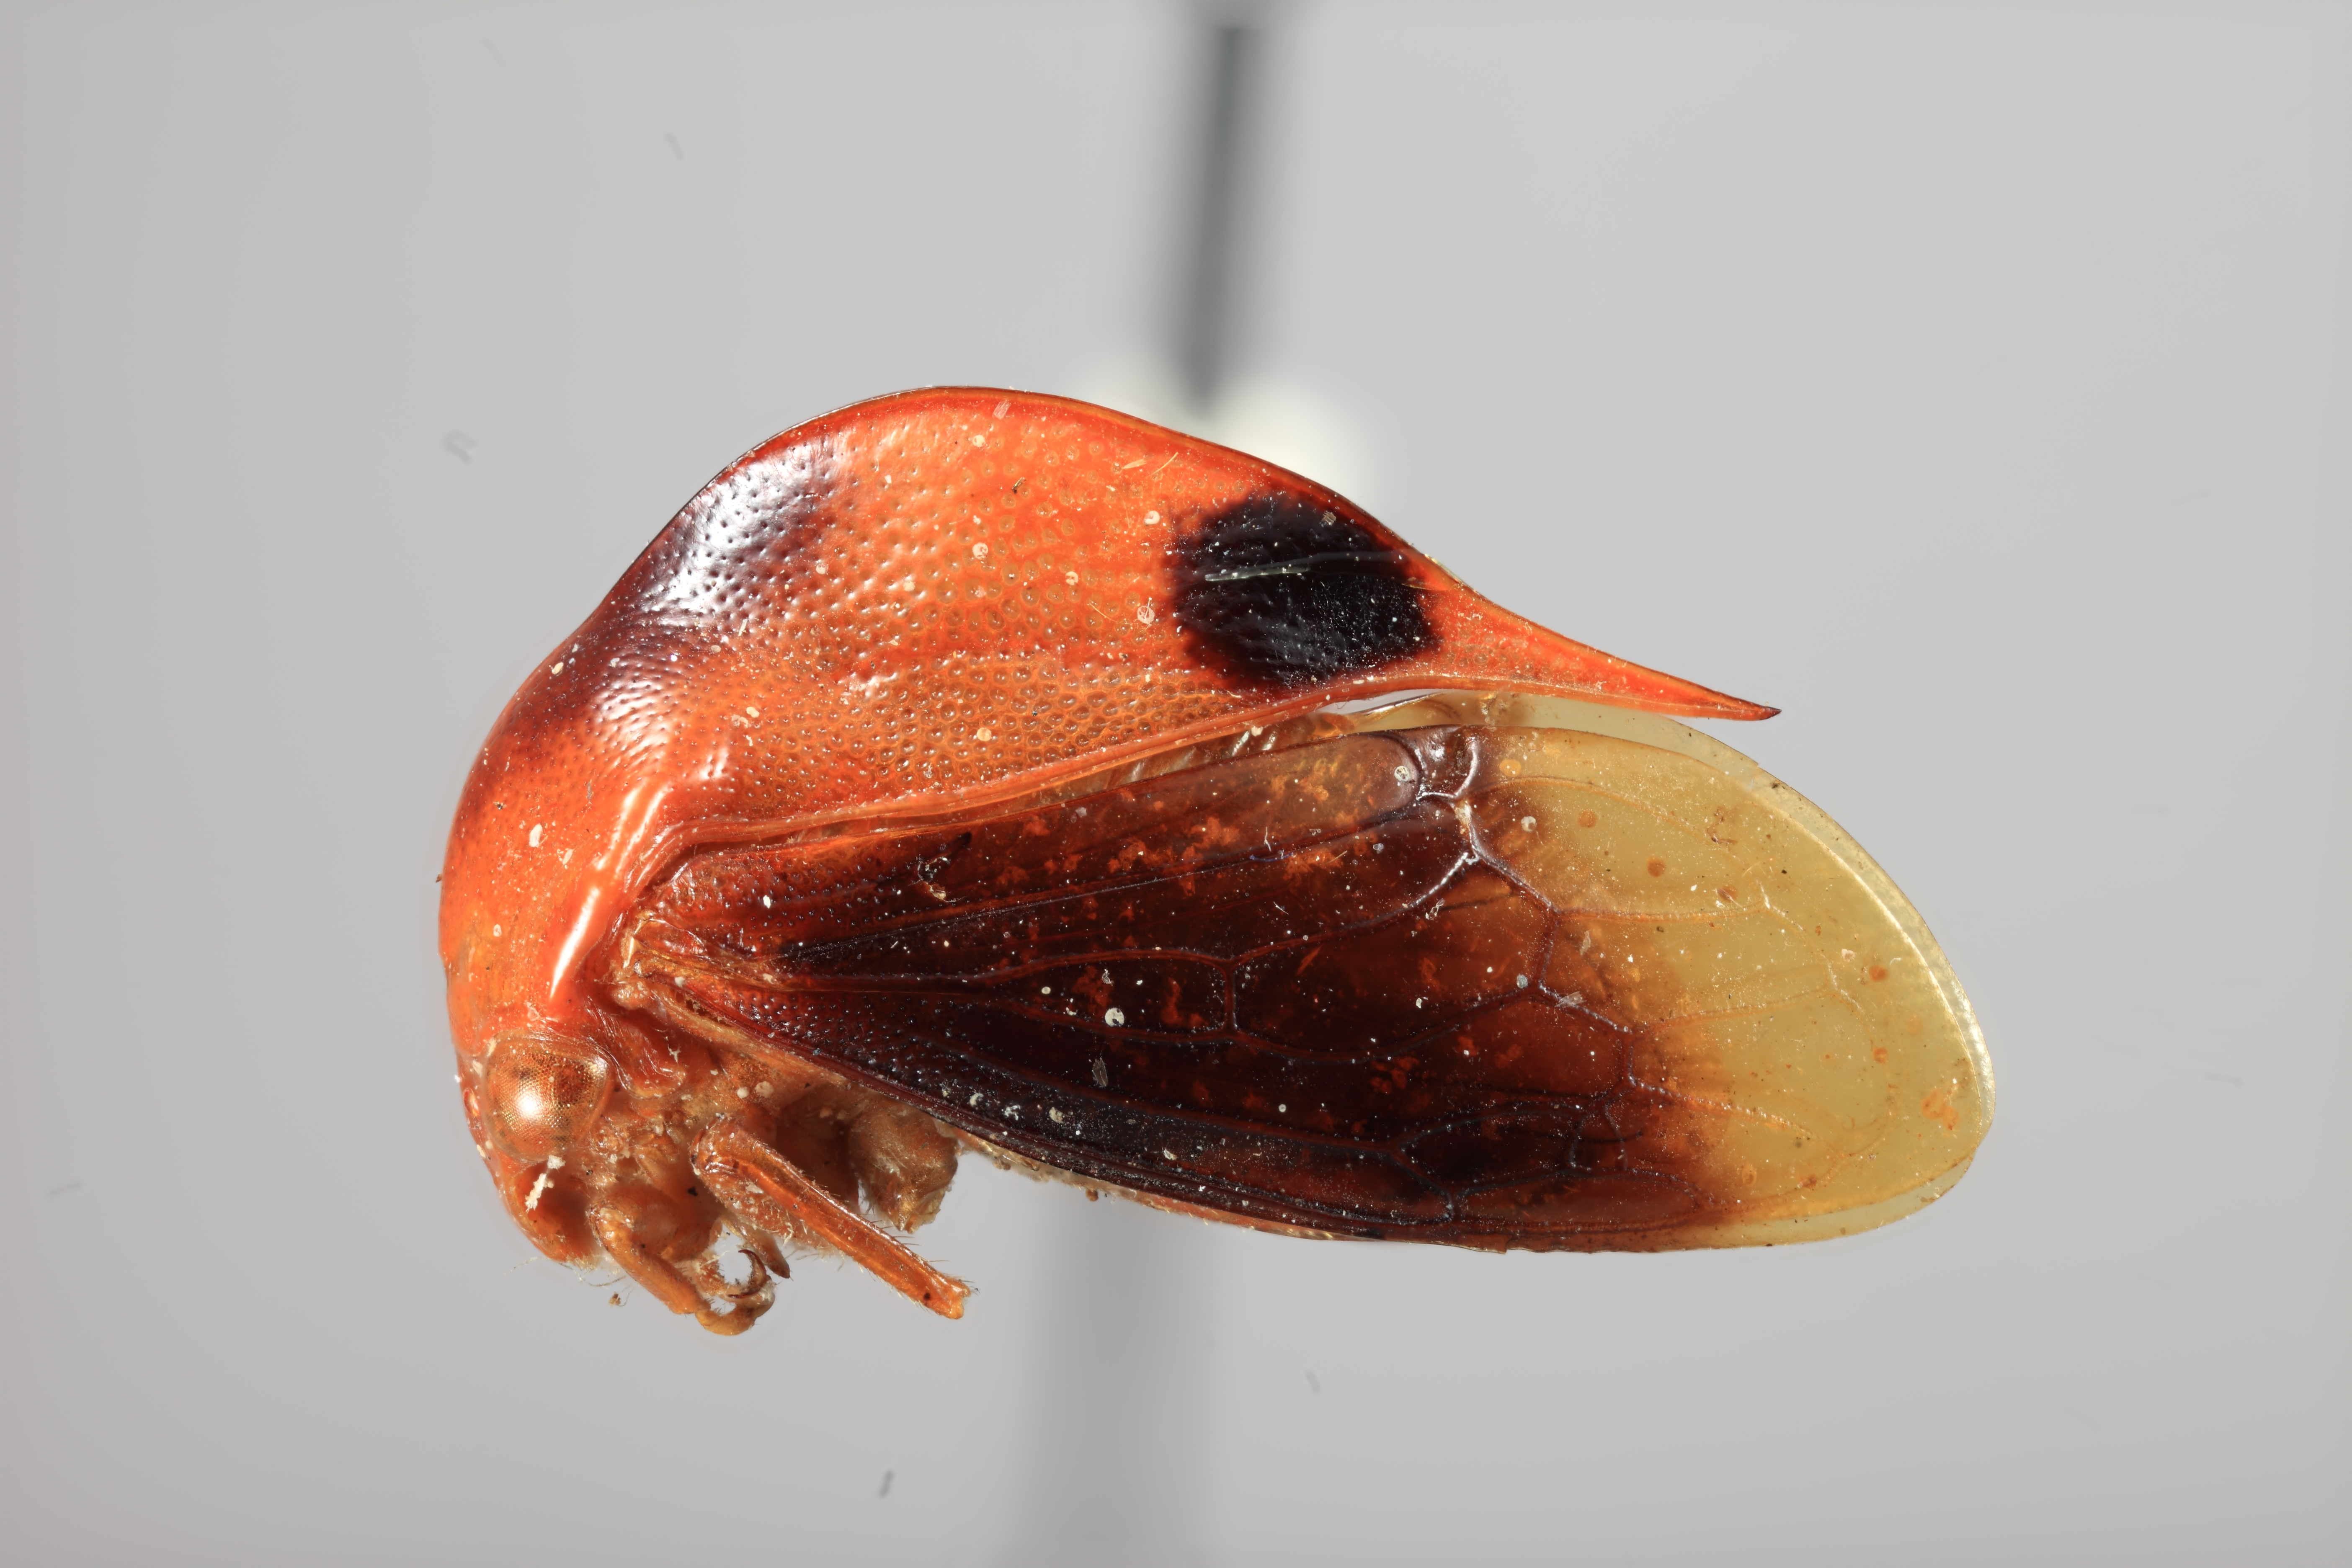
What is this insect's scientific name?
Cymbomorpha maculata
